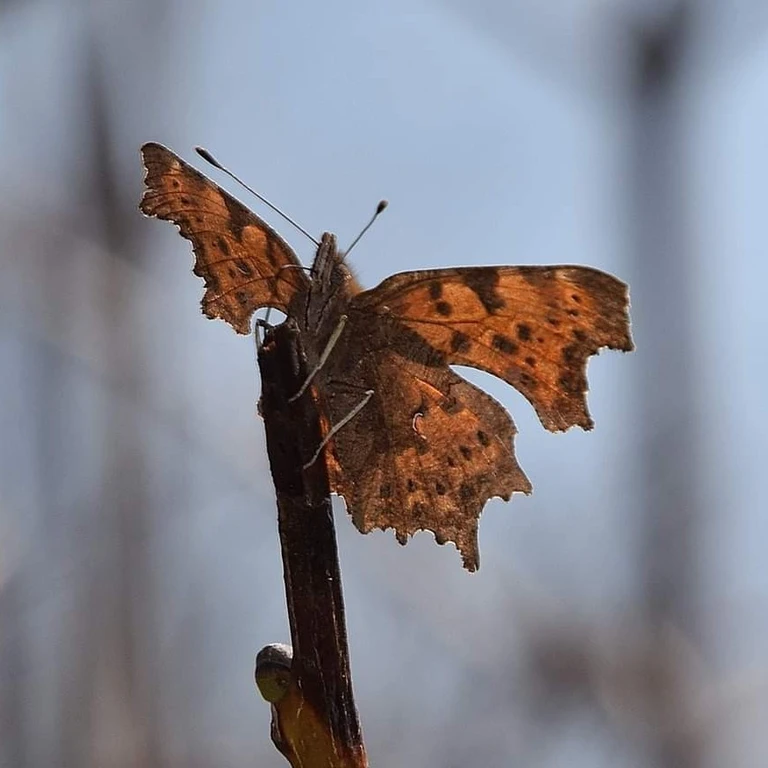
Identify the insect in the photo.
Polygonia c-album
